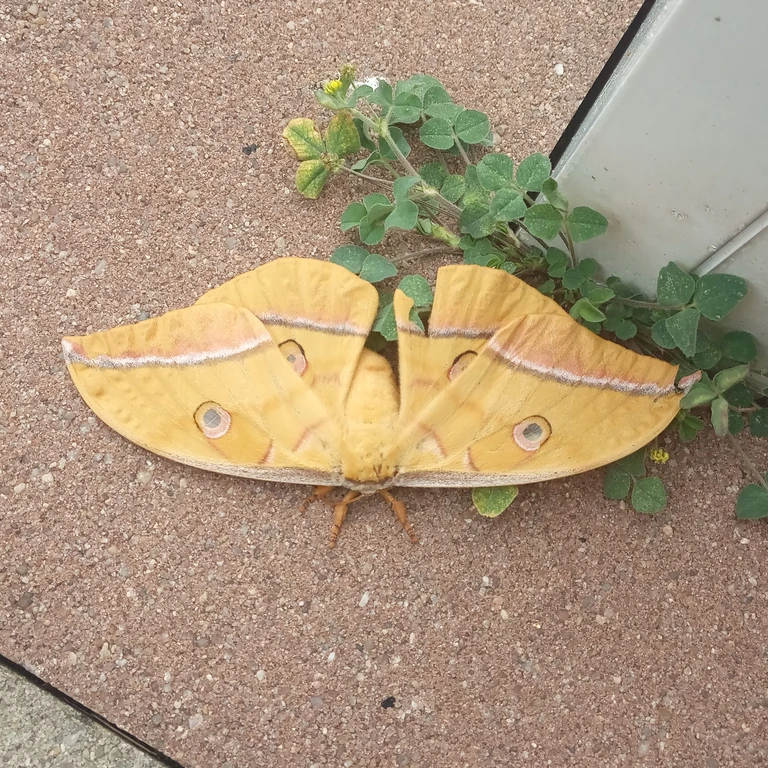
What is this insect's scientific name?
Antheraea yamamai
